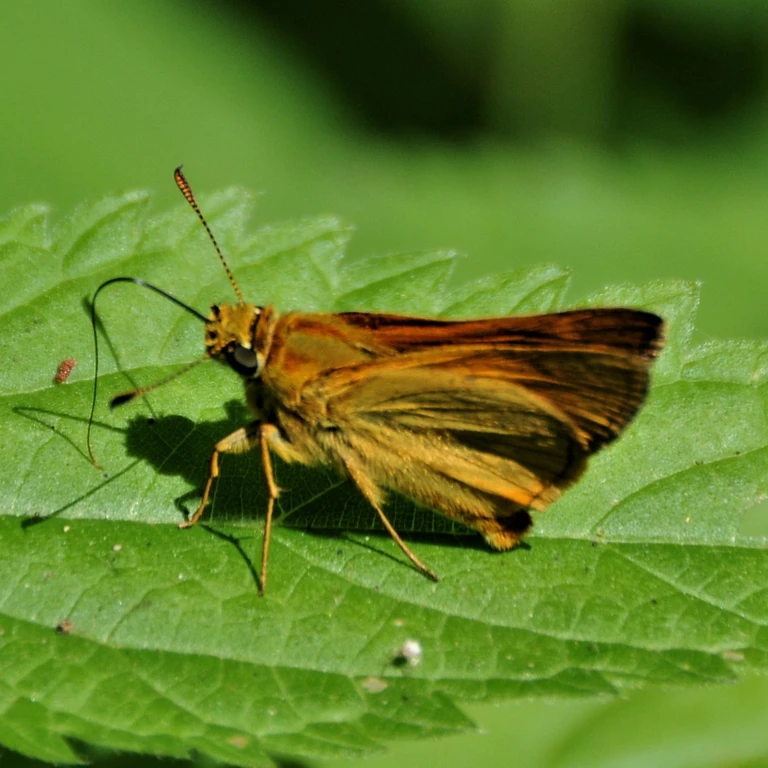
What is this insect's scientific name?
Ochlodes sylvanus (also Ochlodes venata)
